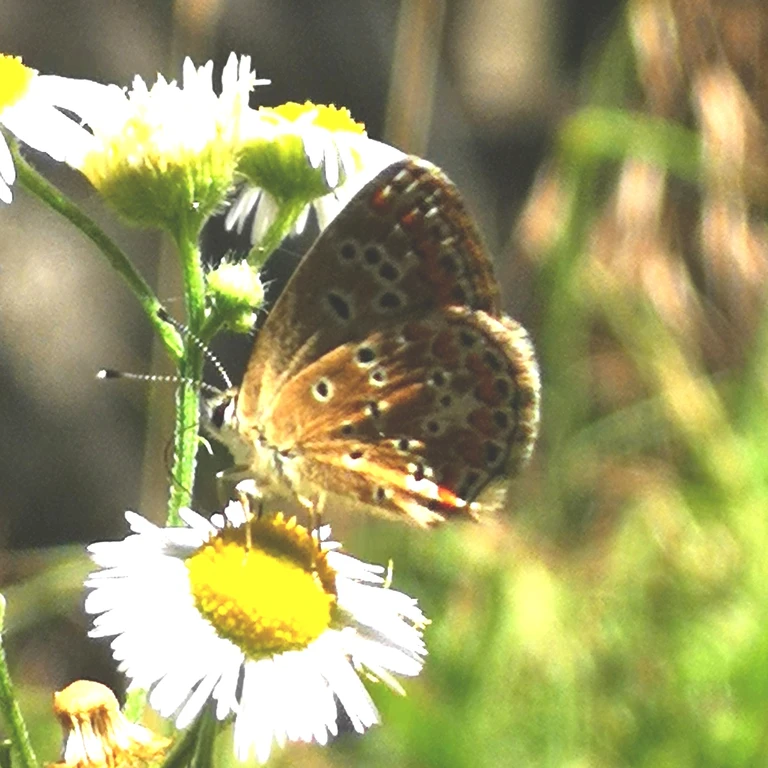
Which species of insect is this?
Aricia agestis/artaxerxes
